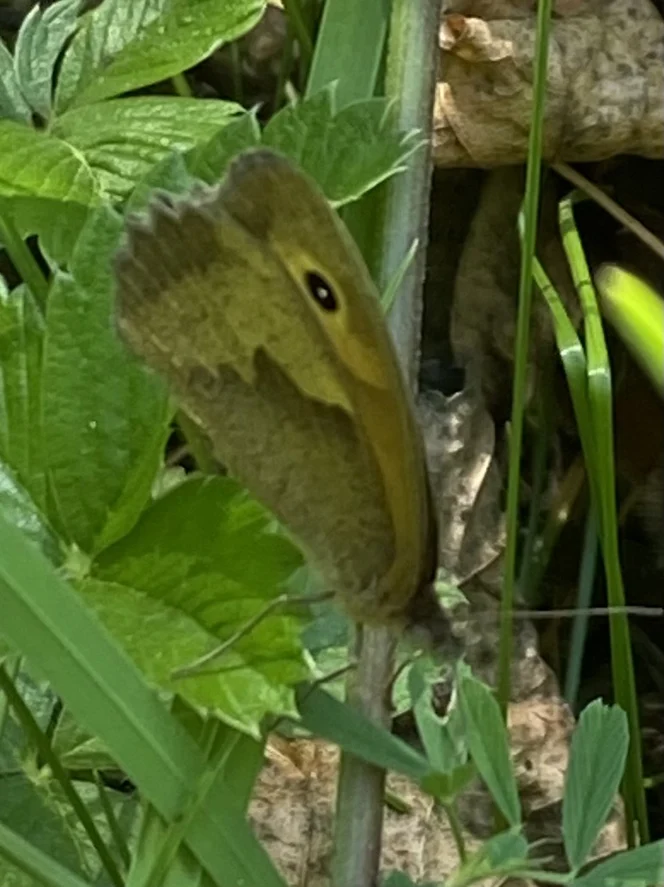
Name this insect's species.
Maniola jurtina
